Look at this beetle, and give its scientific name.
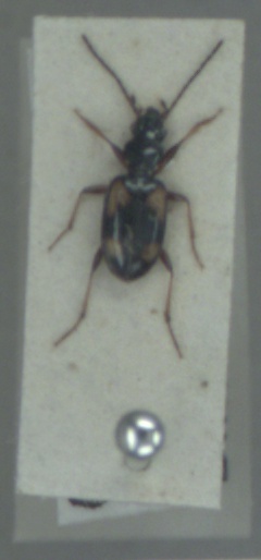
Bembidion illigeri
